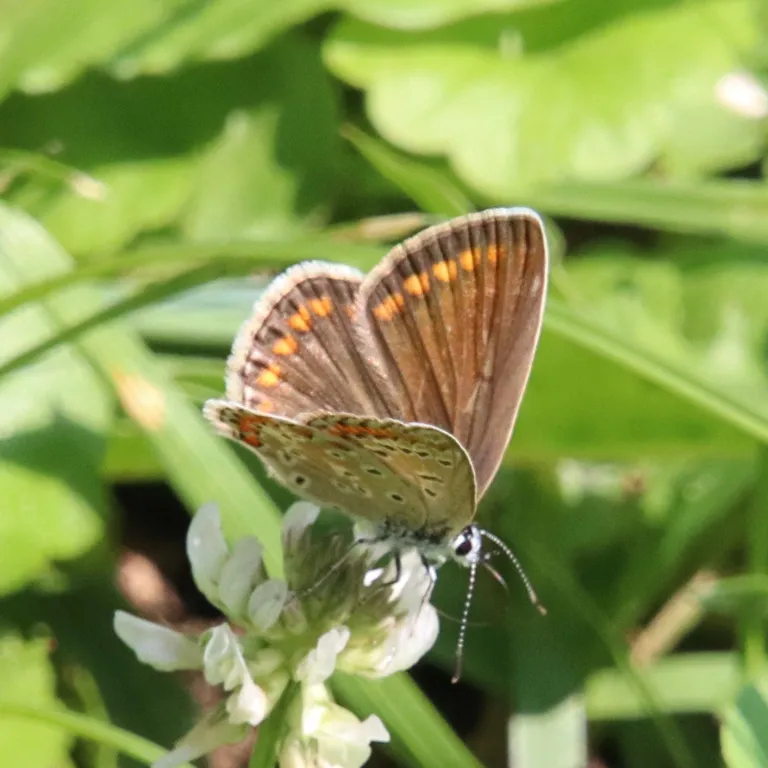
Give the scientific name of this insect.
Polyommatus icarus
